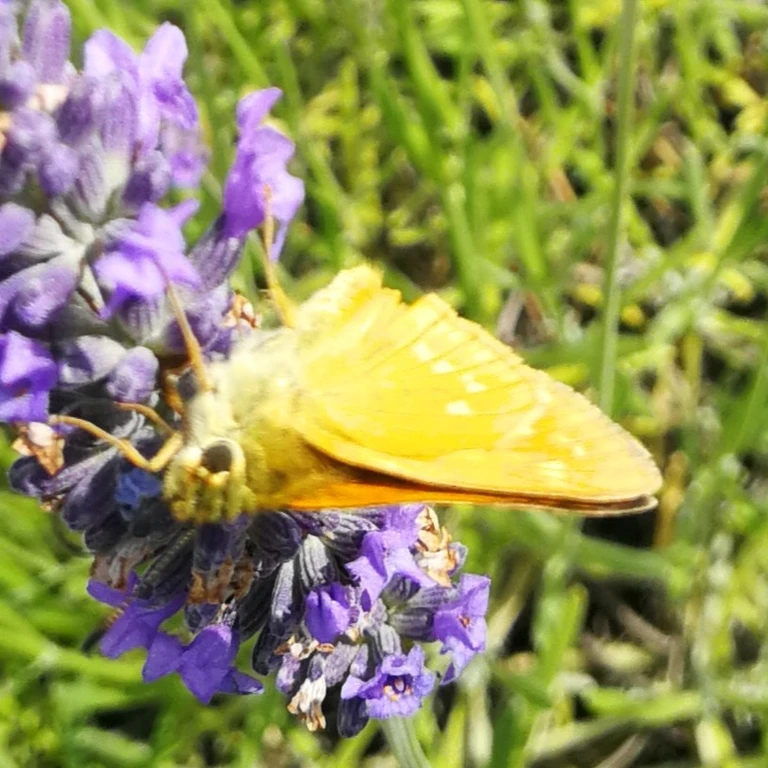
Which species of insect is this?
Ochlodes sylvanus (also Ochlodes venata)
